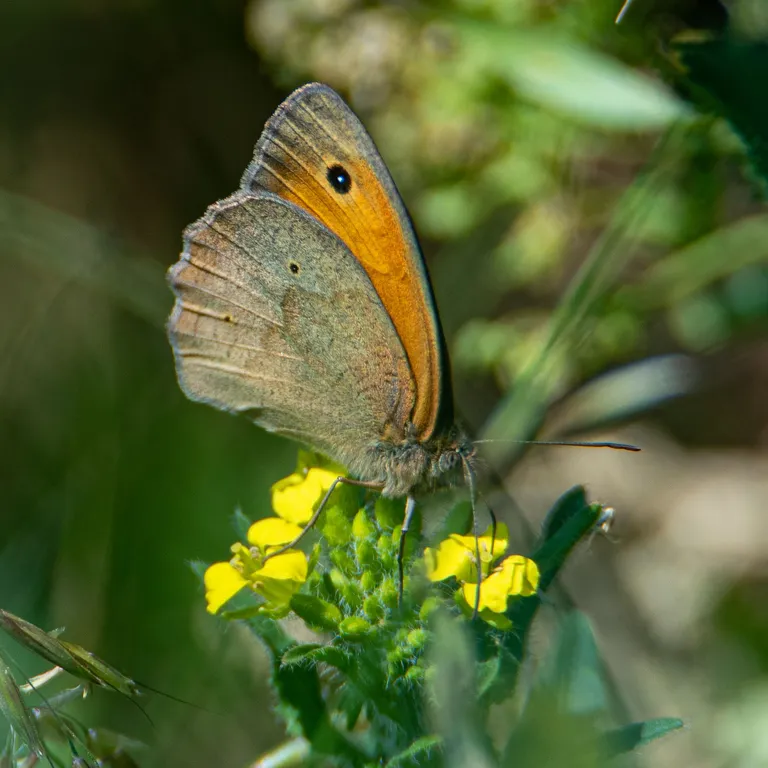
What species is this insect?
Maniola jurtina
